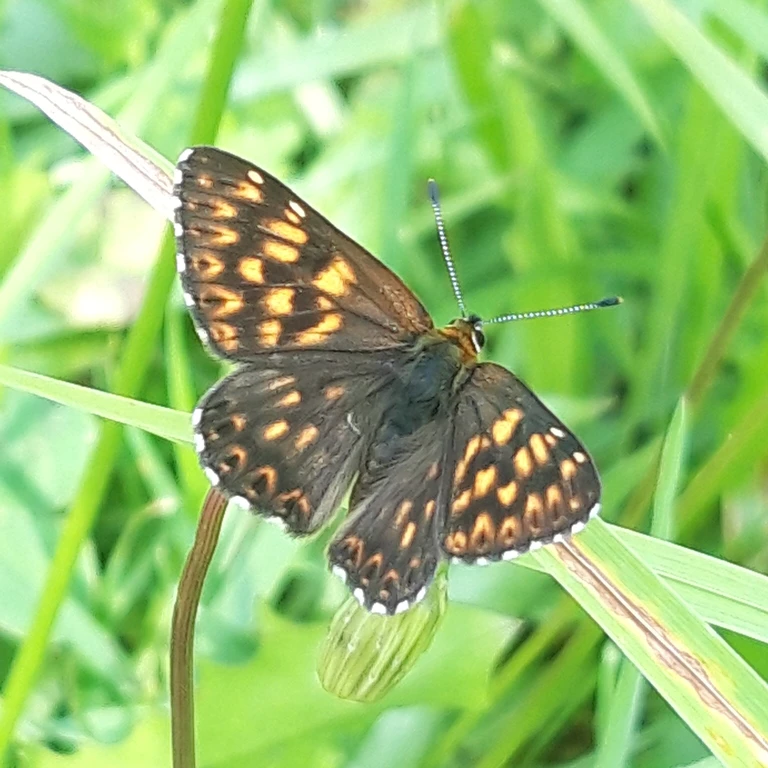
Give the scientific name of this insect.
Hamearis lucina
